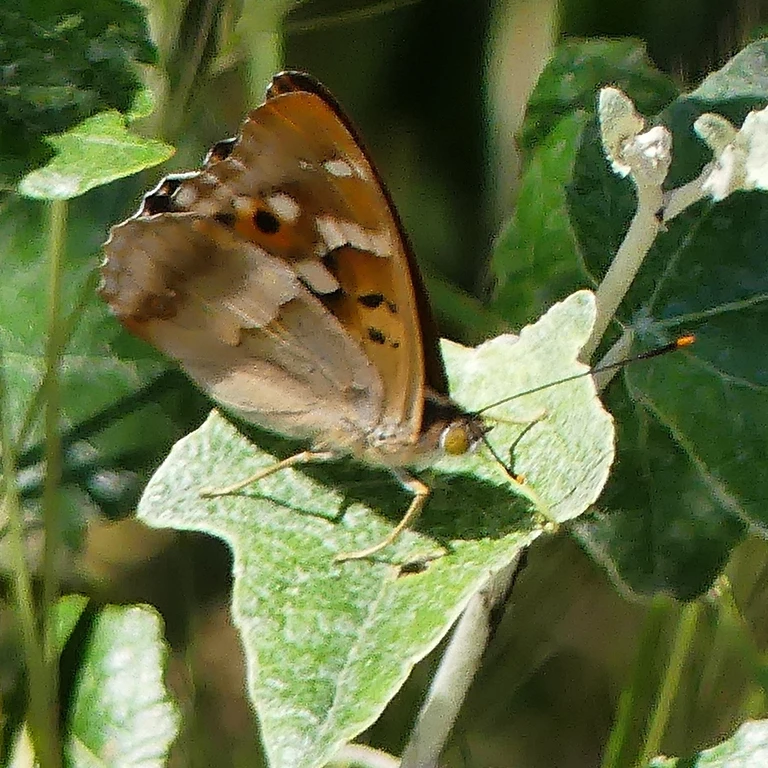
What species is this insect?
Apatura ilia
